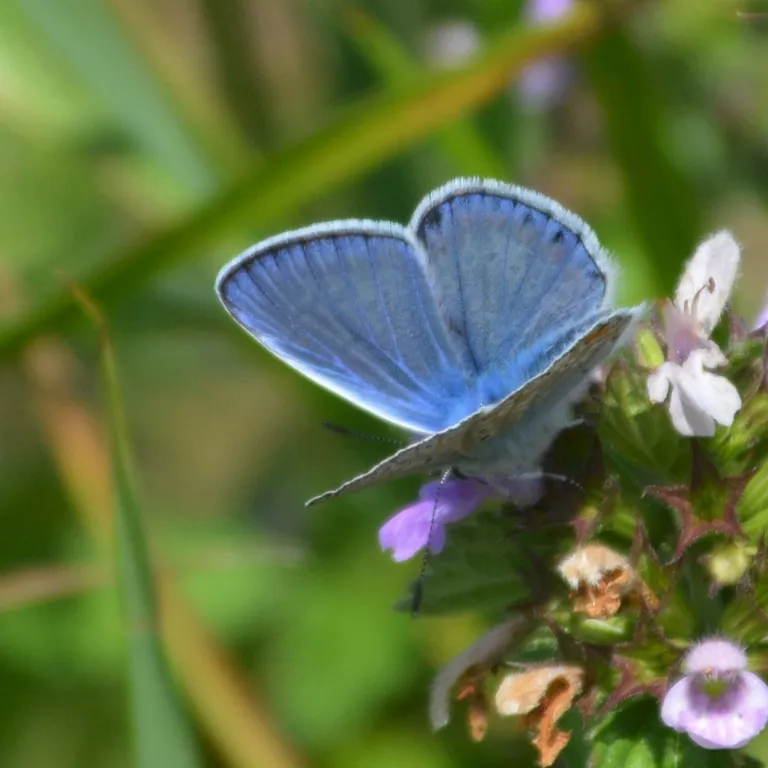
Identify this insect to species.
Polyommatus icarus
